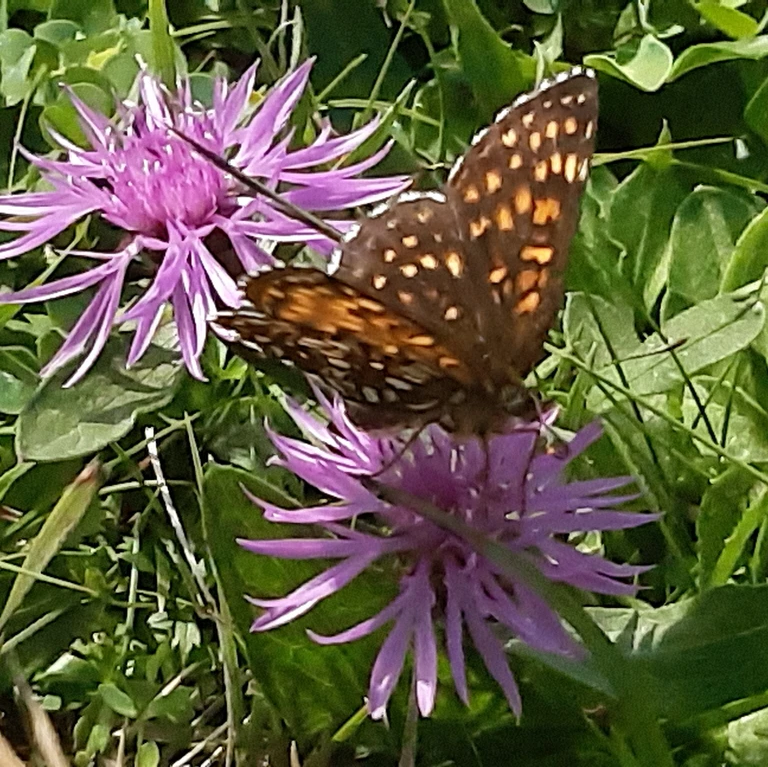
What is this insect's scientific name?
Melitaea diamina
